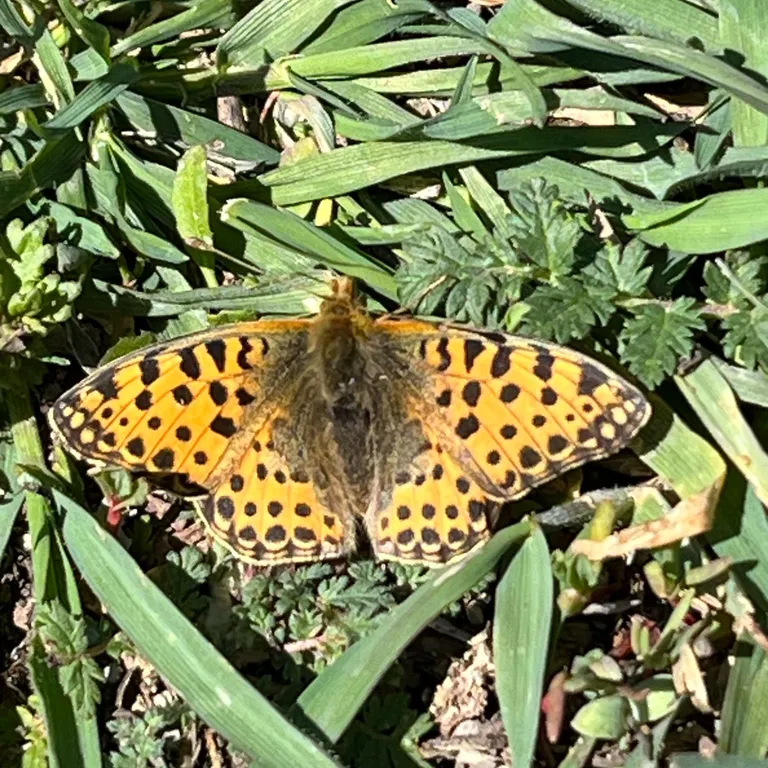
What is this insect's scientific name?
Issoria lathonia
